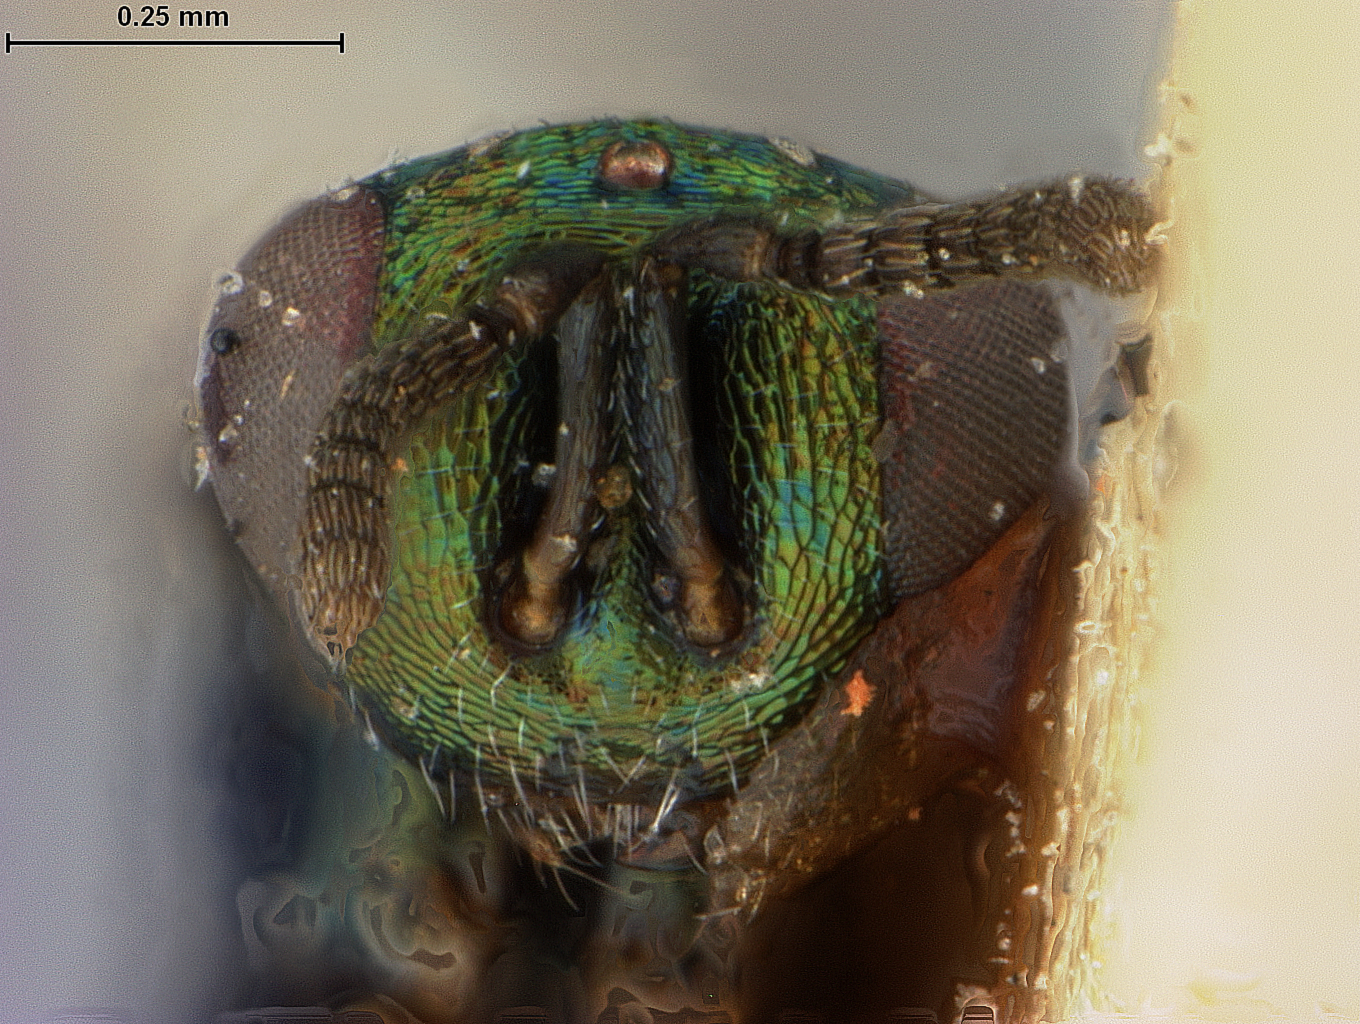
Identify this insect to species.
Ormyrus ventricosus
